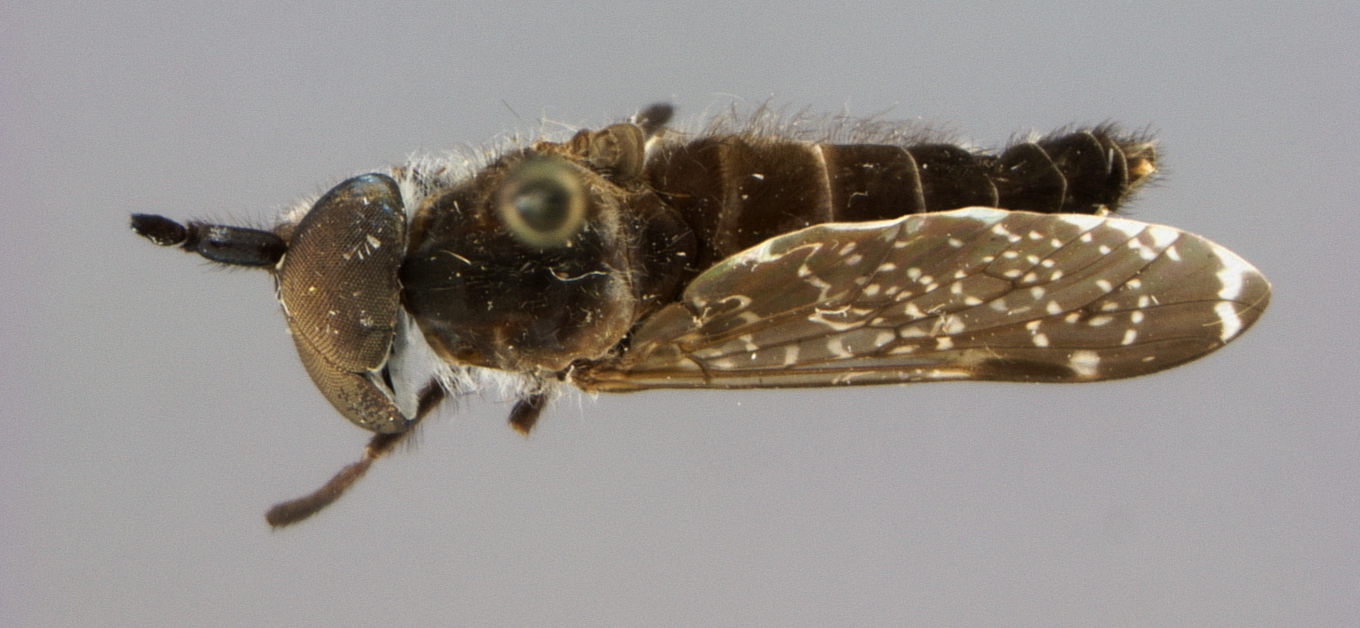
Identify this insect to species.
Haematopota famicis
